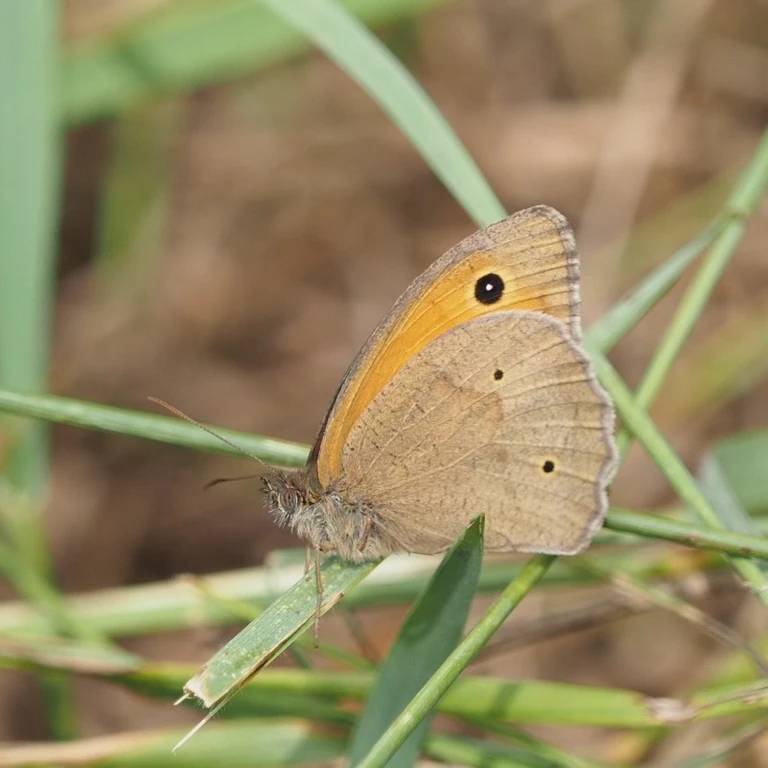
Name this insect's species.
Maniola jurtina
